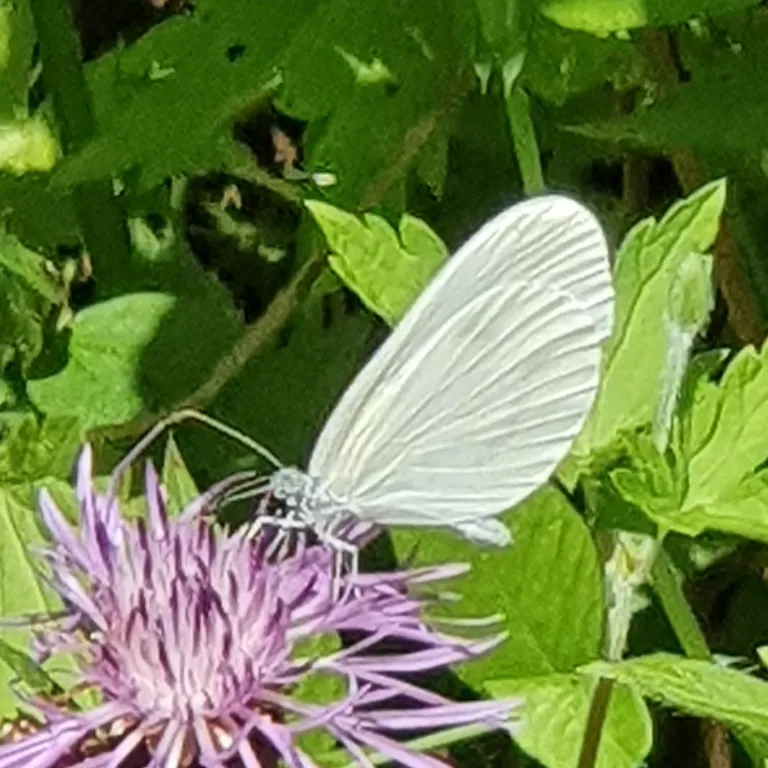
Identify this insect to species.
Leptidea sinapis/juvernica
